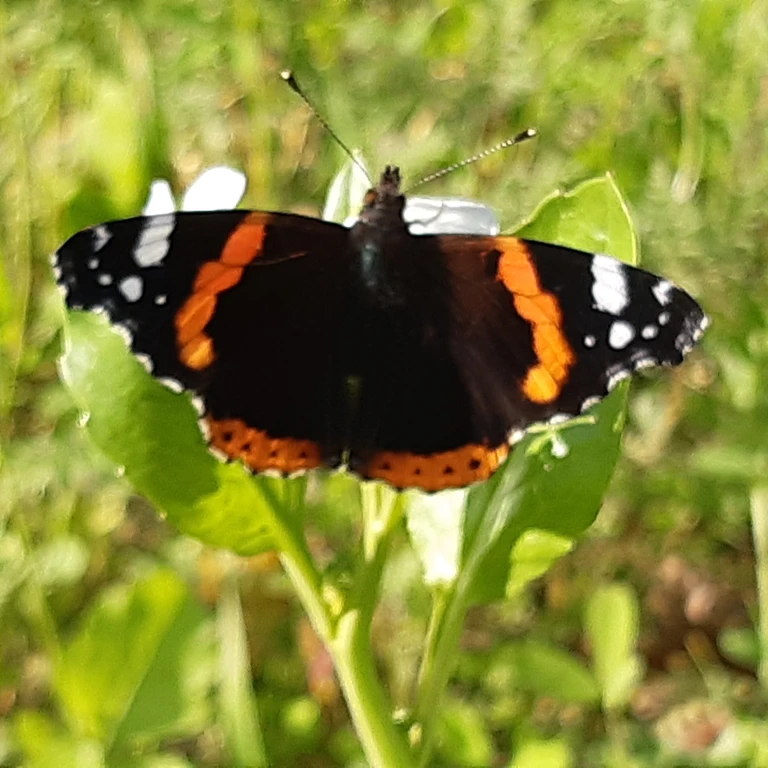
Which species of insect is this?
Vanessa atalanta
